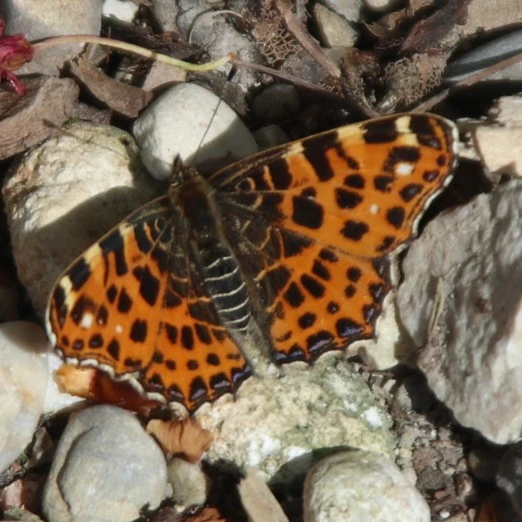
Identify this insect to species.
Araschnia levana
